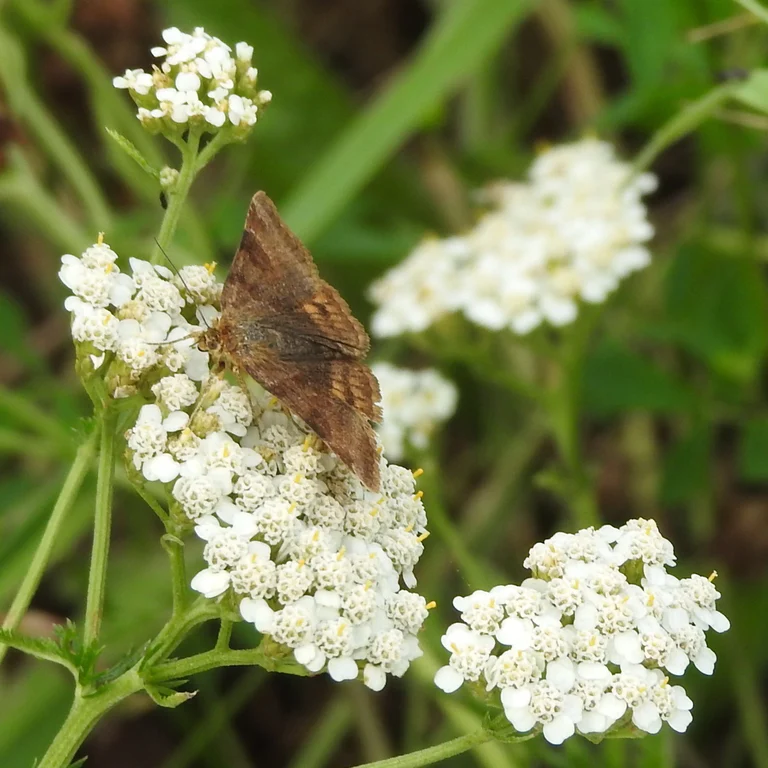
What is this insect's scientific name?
Euclidia glyphica
